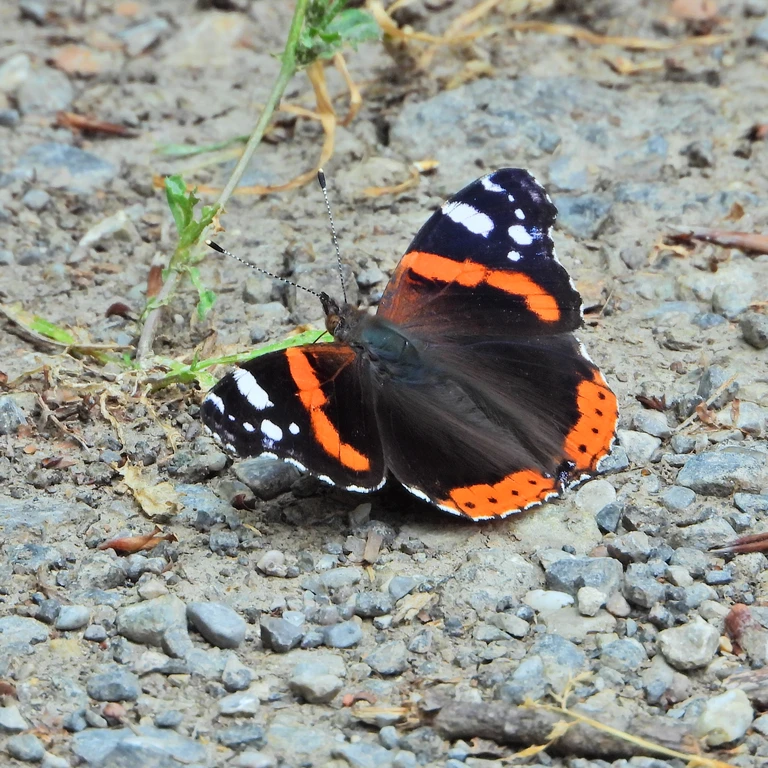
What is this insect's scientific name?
Vanessa atalanta
